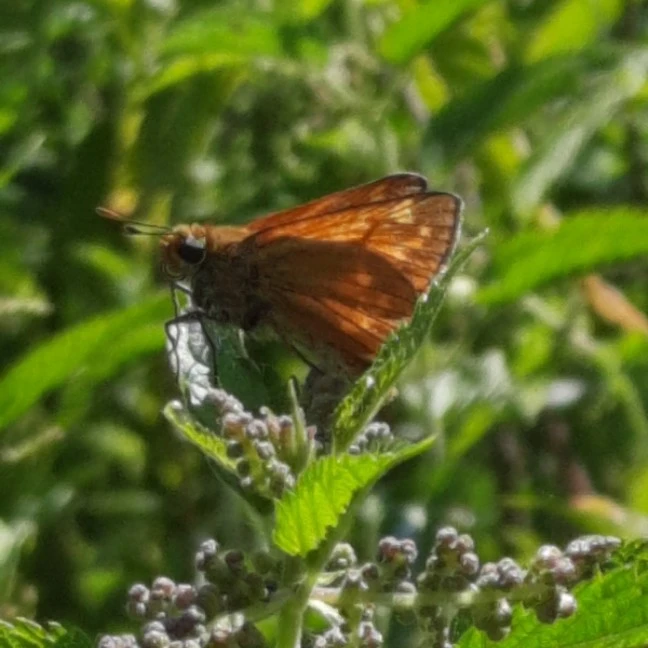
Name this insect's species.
Ochlodes sylvanus (also Ochlodes venata)
